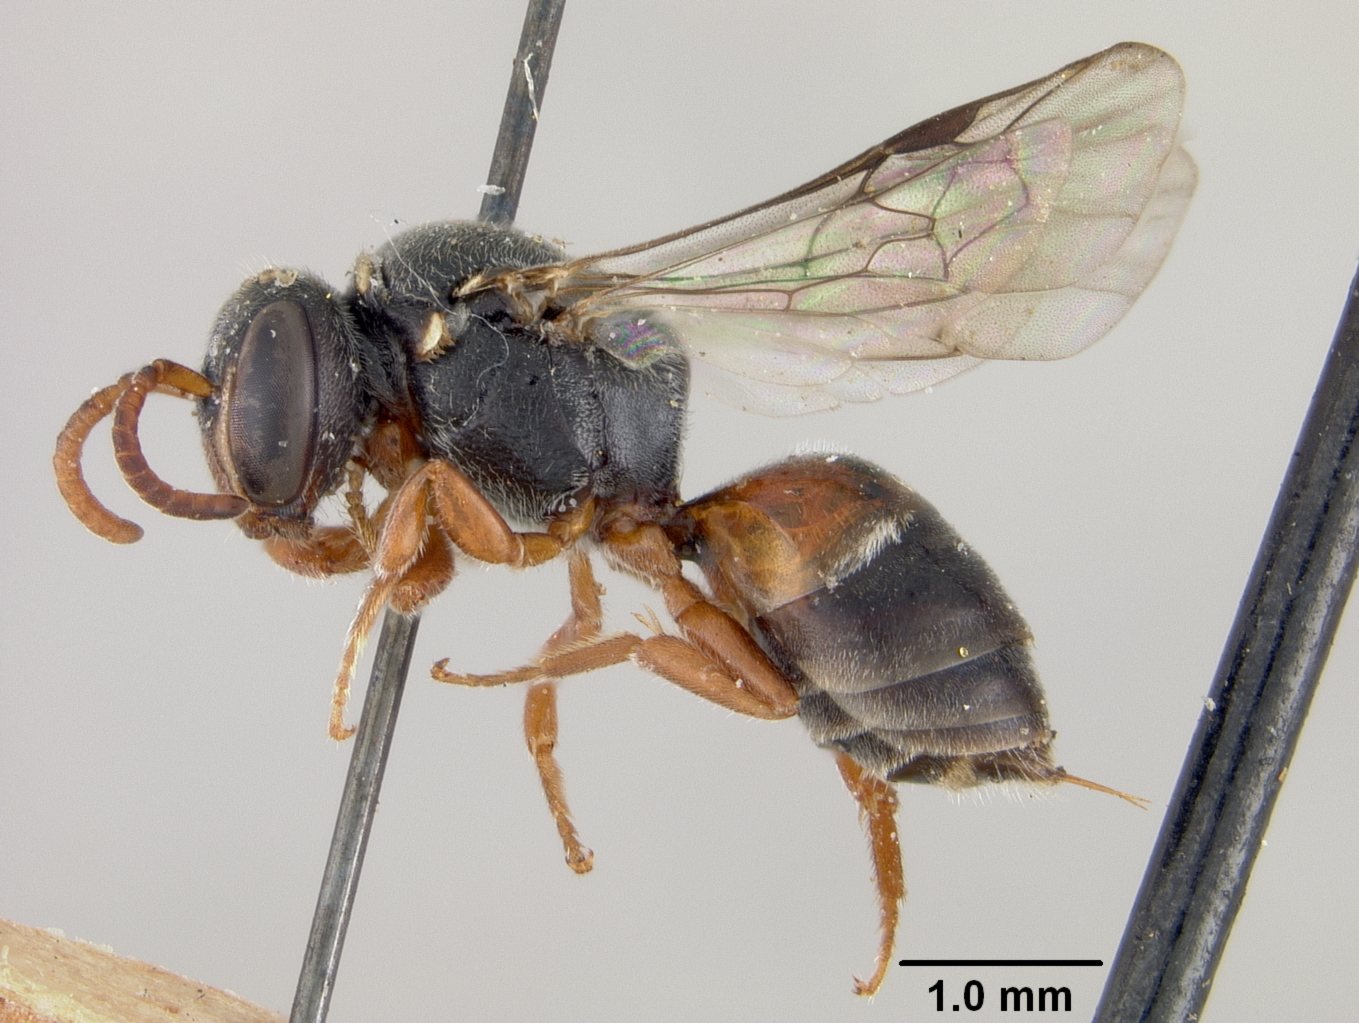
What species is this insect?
Hylaeus metopii
